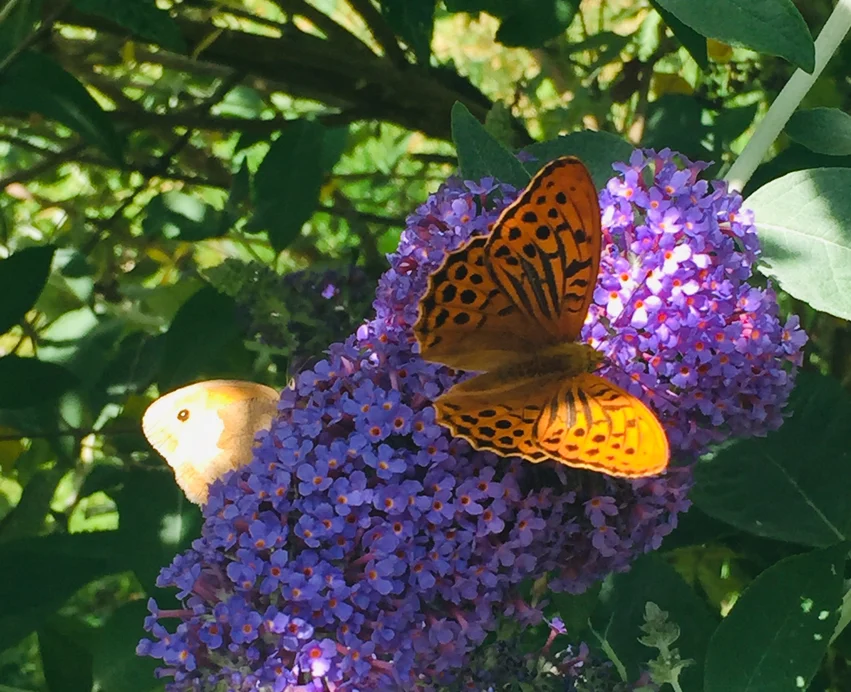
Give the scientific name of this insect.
Argynnis paphia
